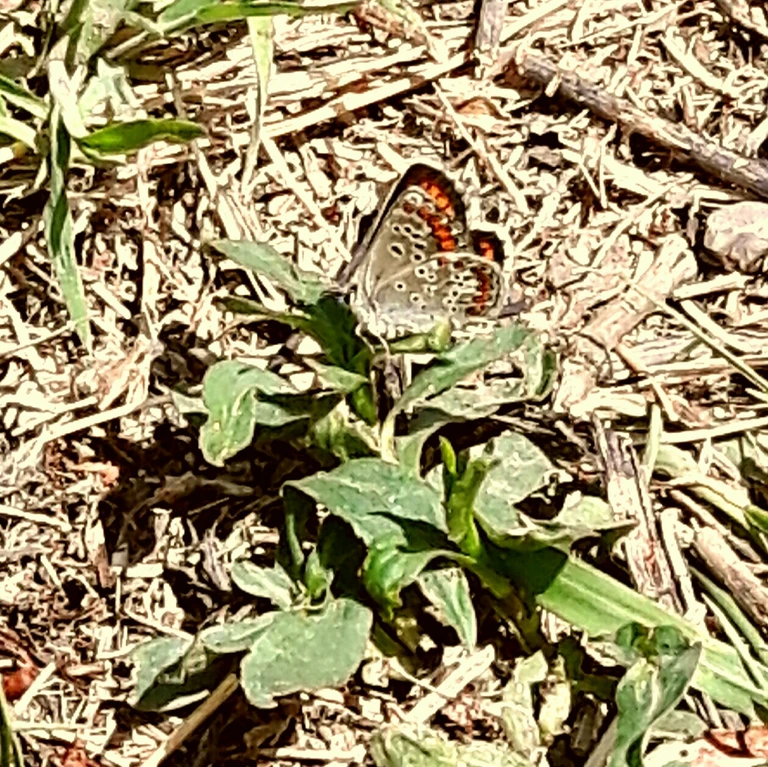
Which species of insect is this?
Aricia agestis/artaxerxes
